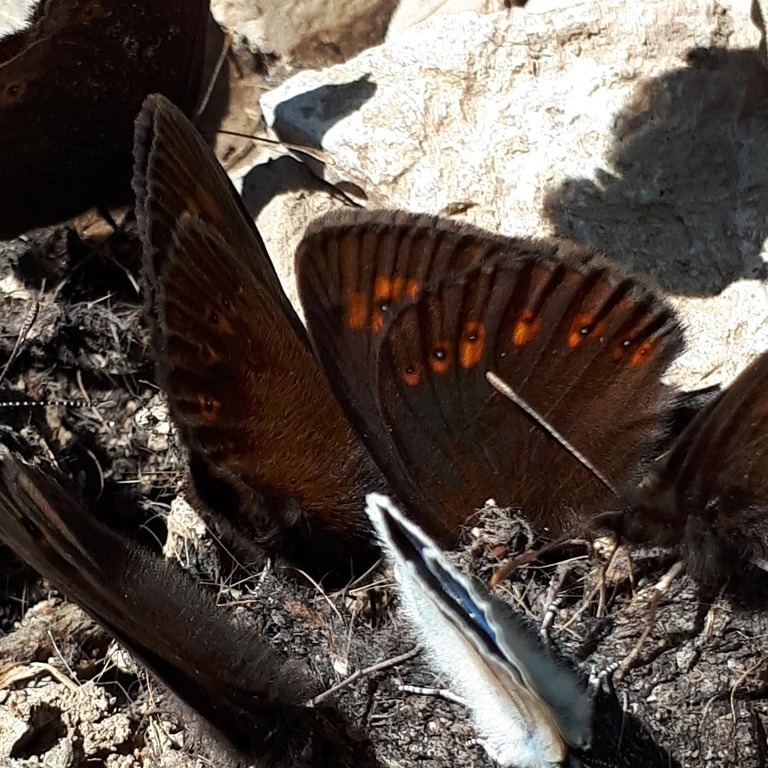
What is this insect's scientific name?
Erebia alberganus
